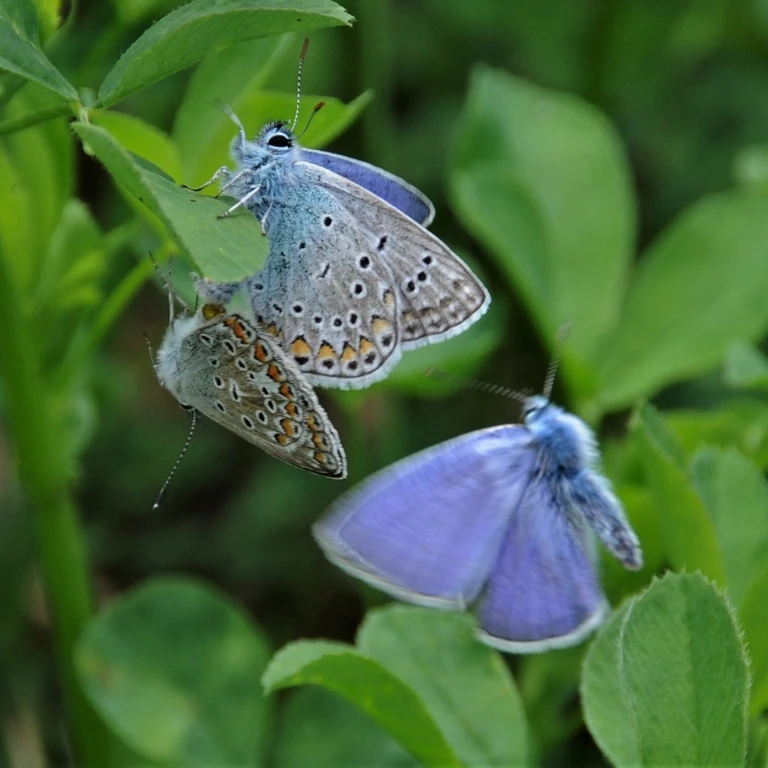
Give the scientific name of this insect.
Polyommatus icarus
